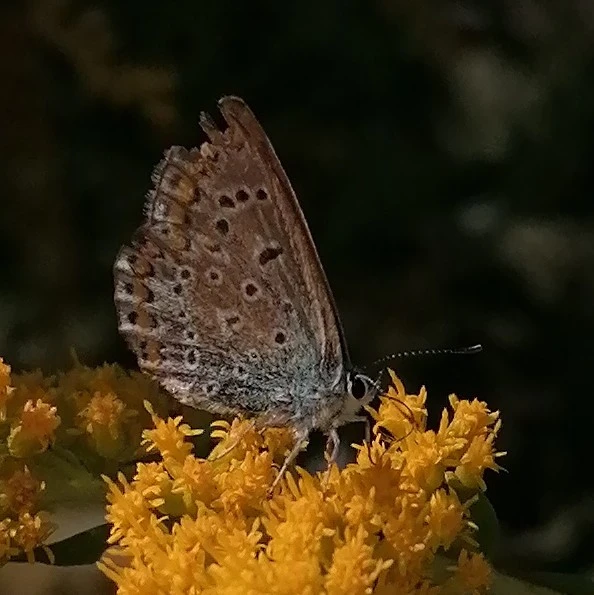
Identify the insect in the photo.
Polyommatus icarus
